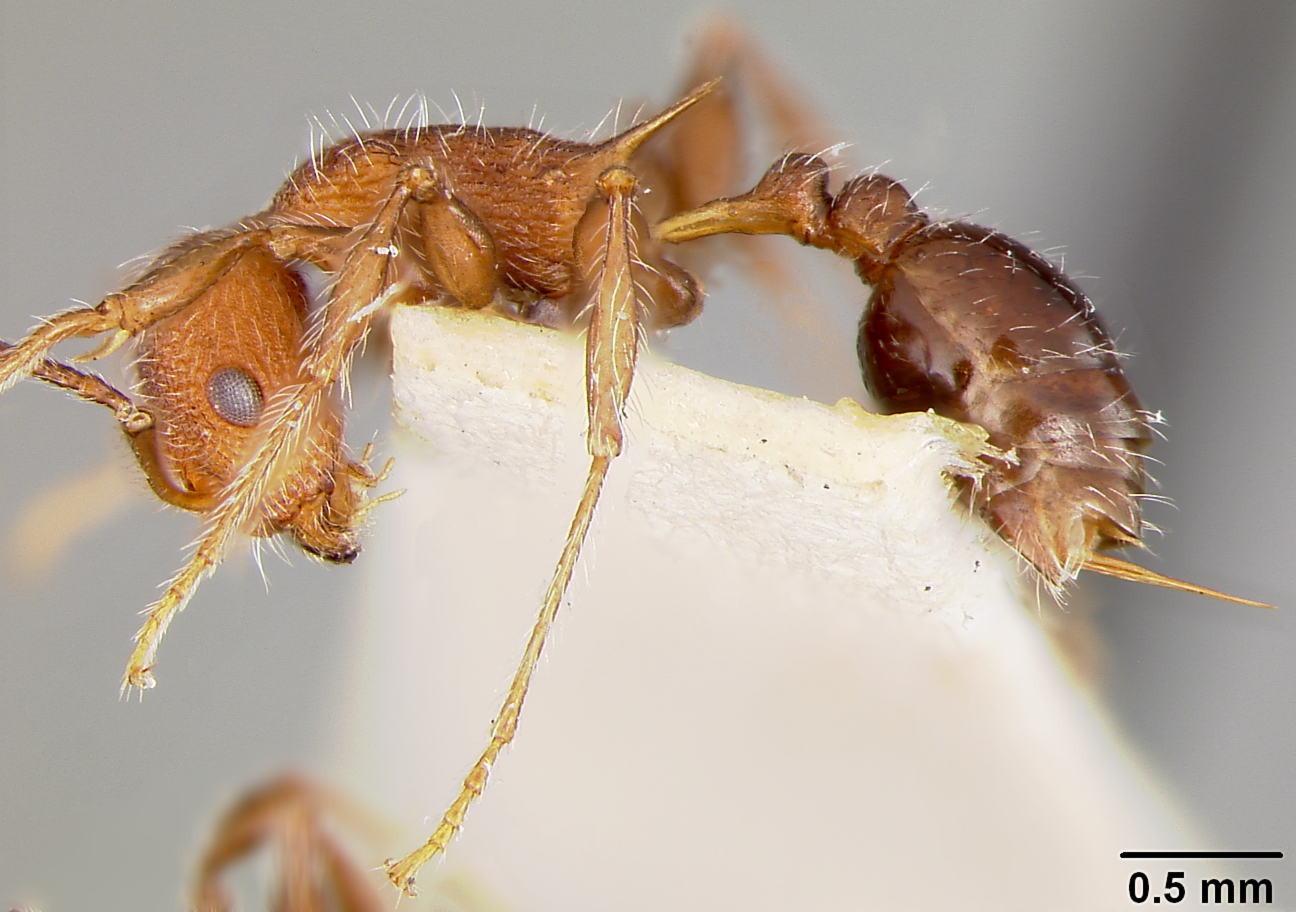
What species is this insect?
Macromischa sallei
